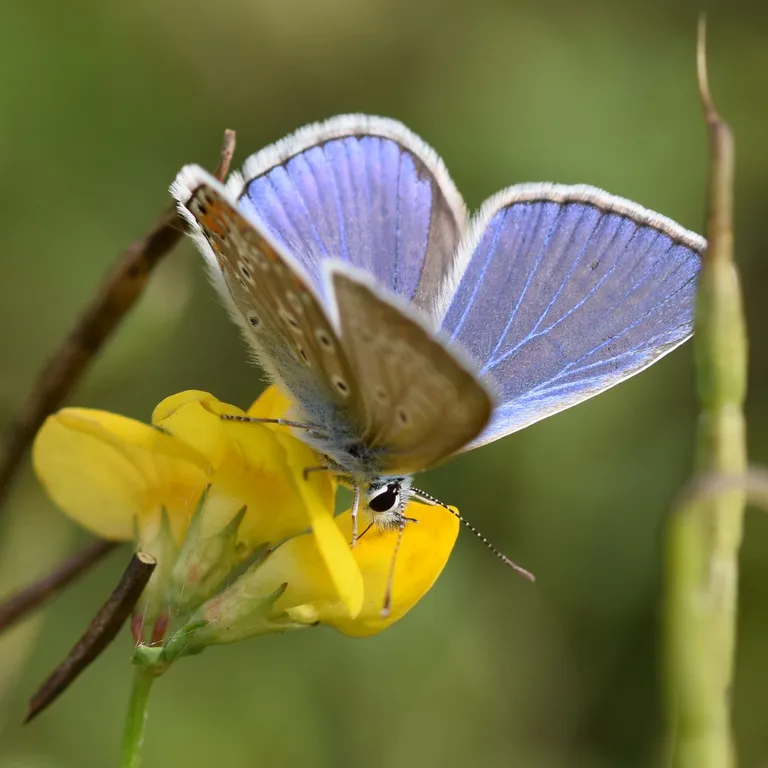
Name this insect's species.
Polyommatus icarus
